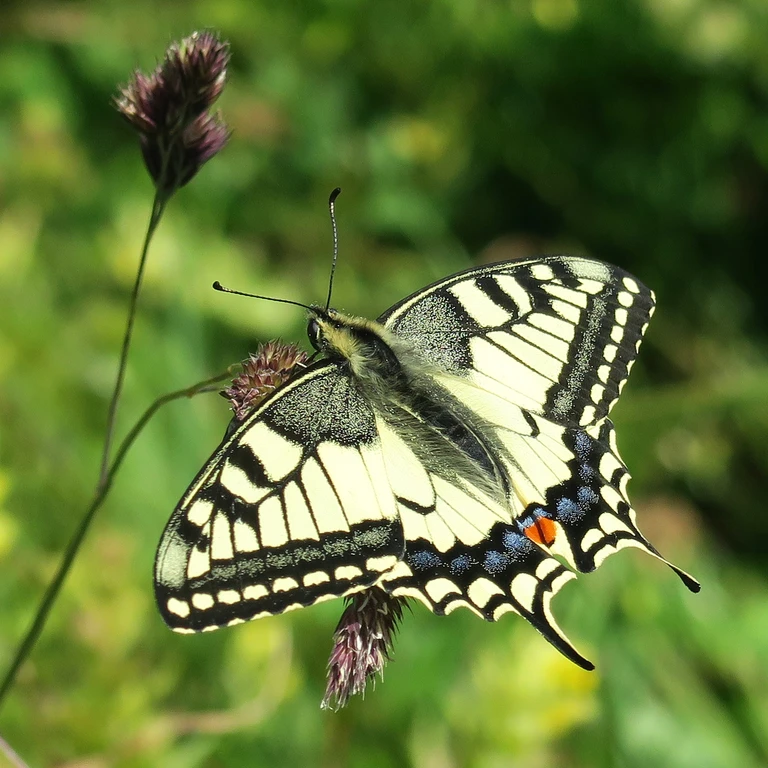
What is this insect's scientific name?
Papilio machaon
